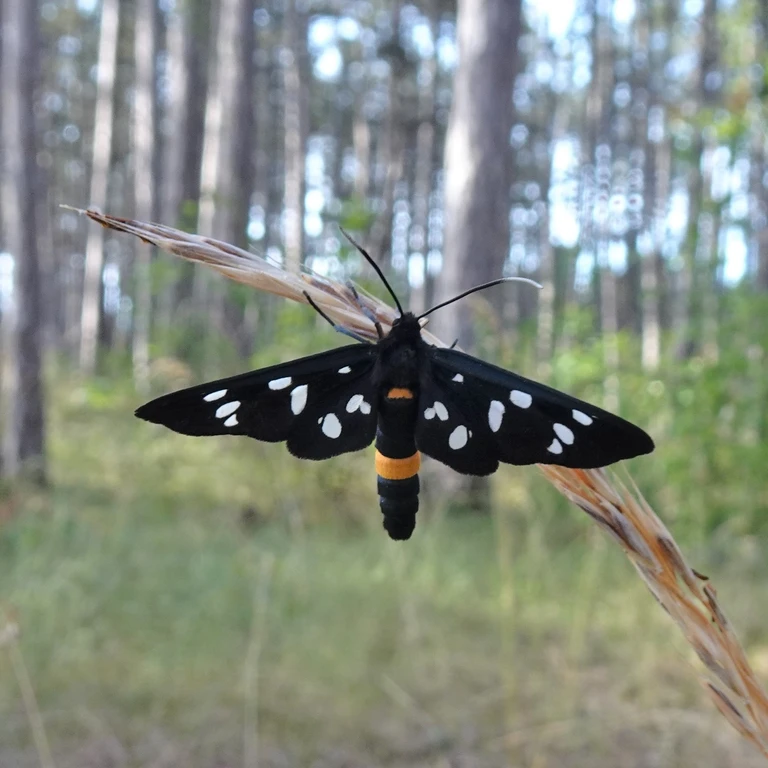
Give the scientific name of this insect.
Amata phegea
